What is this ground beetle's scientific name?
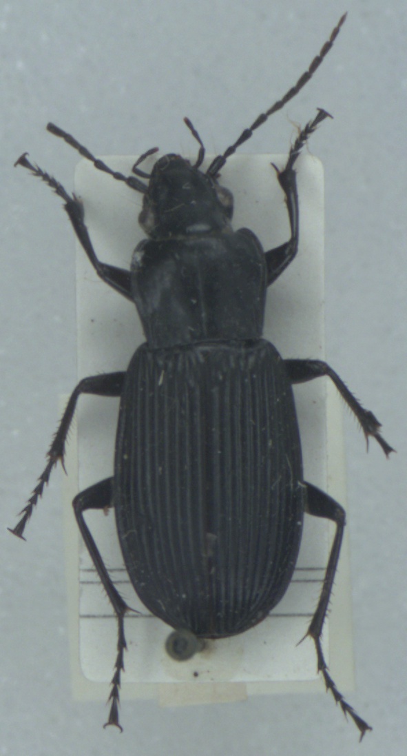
Pterostichus niger
